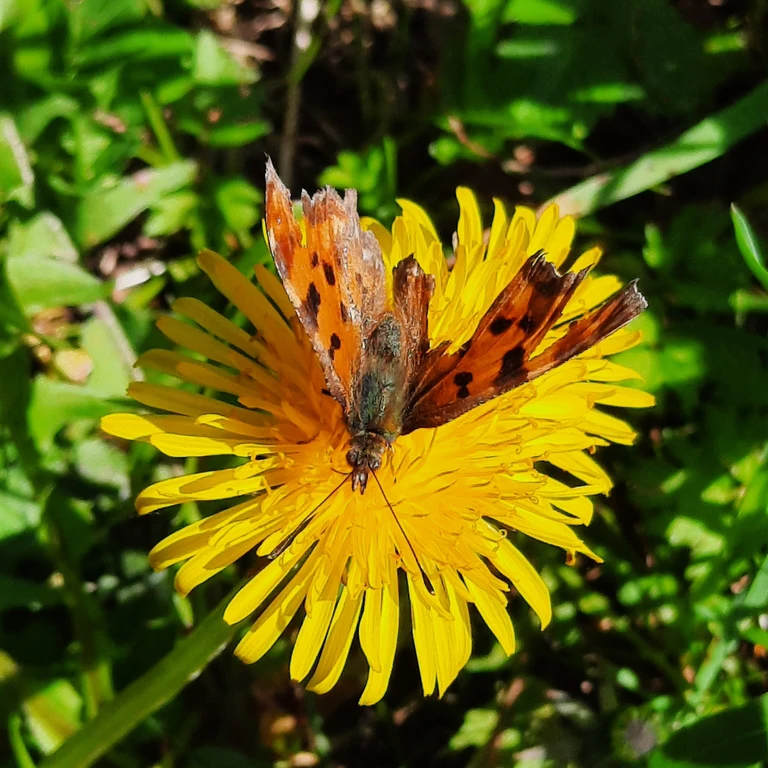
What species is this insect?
Polygonia c-album
